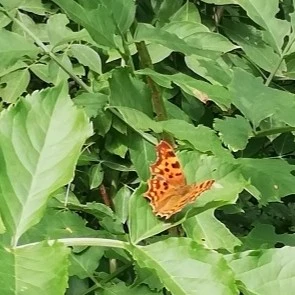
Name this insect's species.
Polygonia c-album
